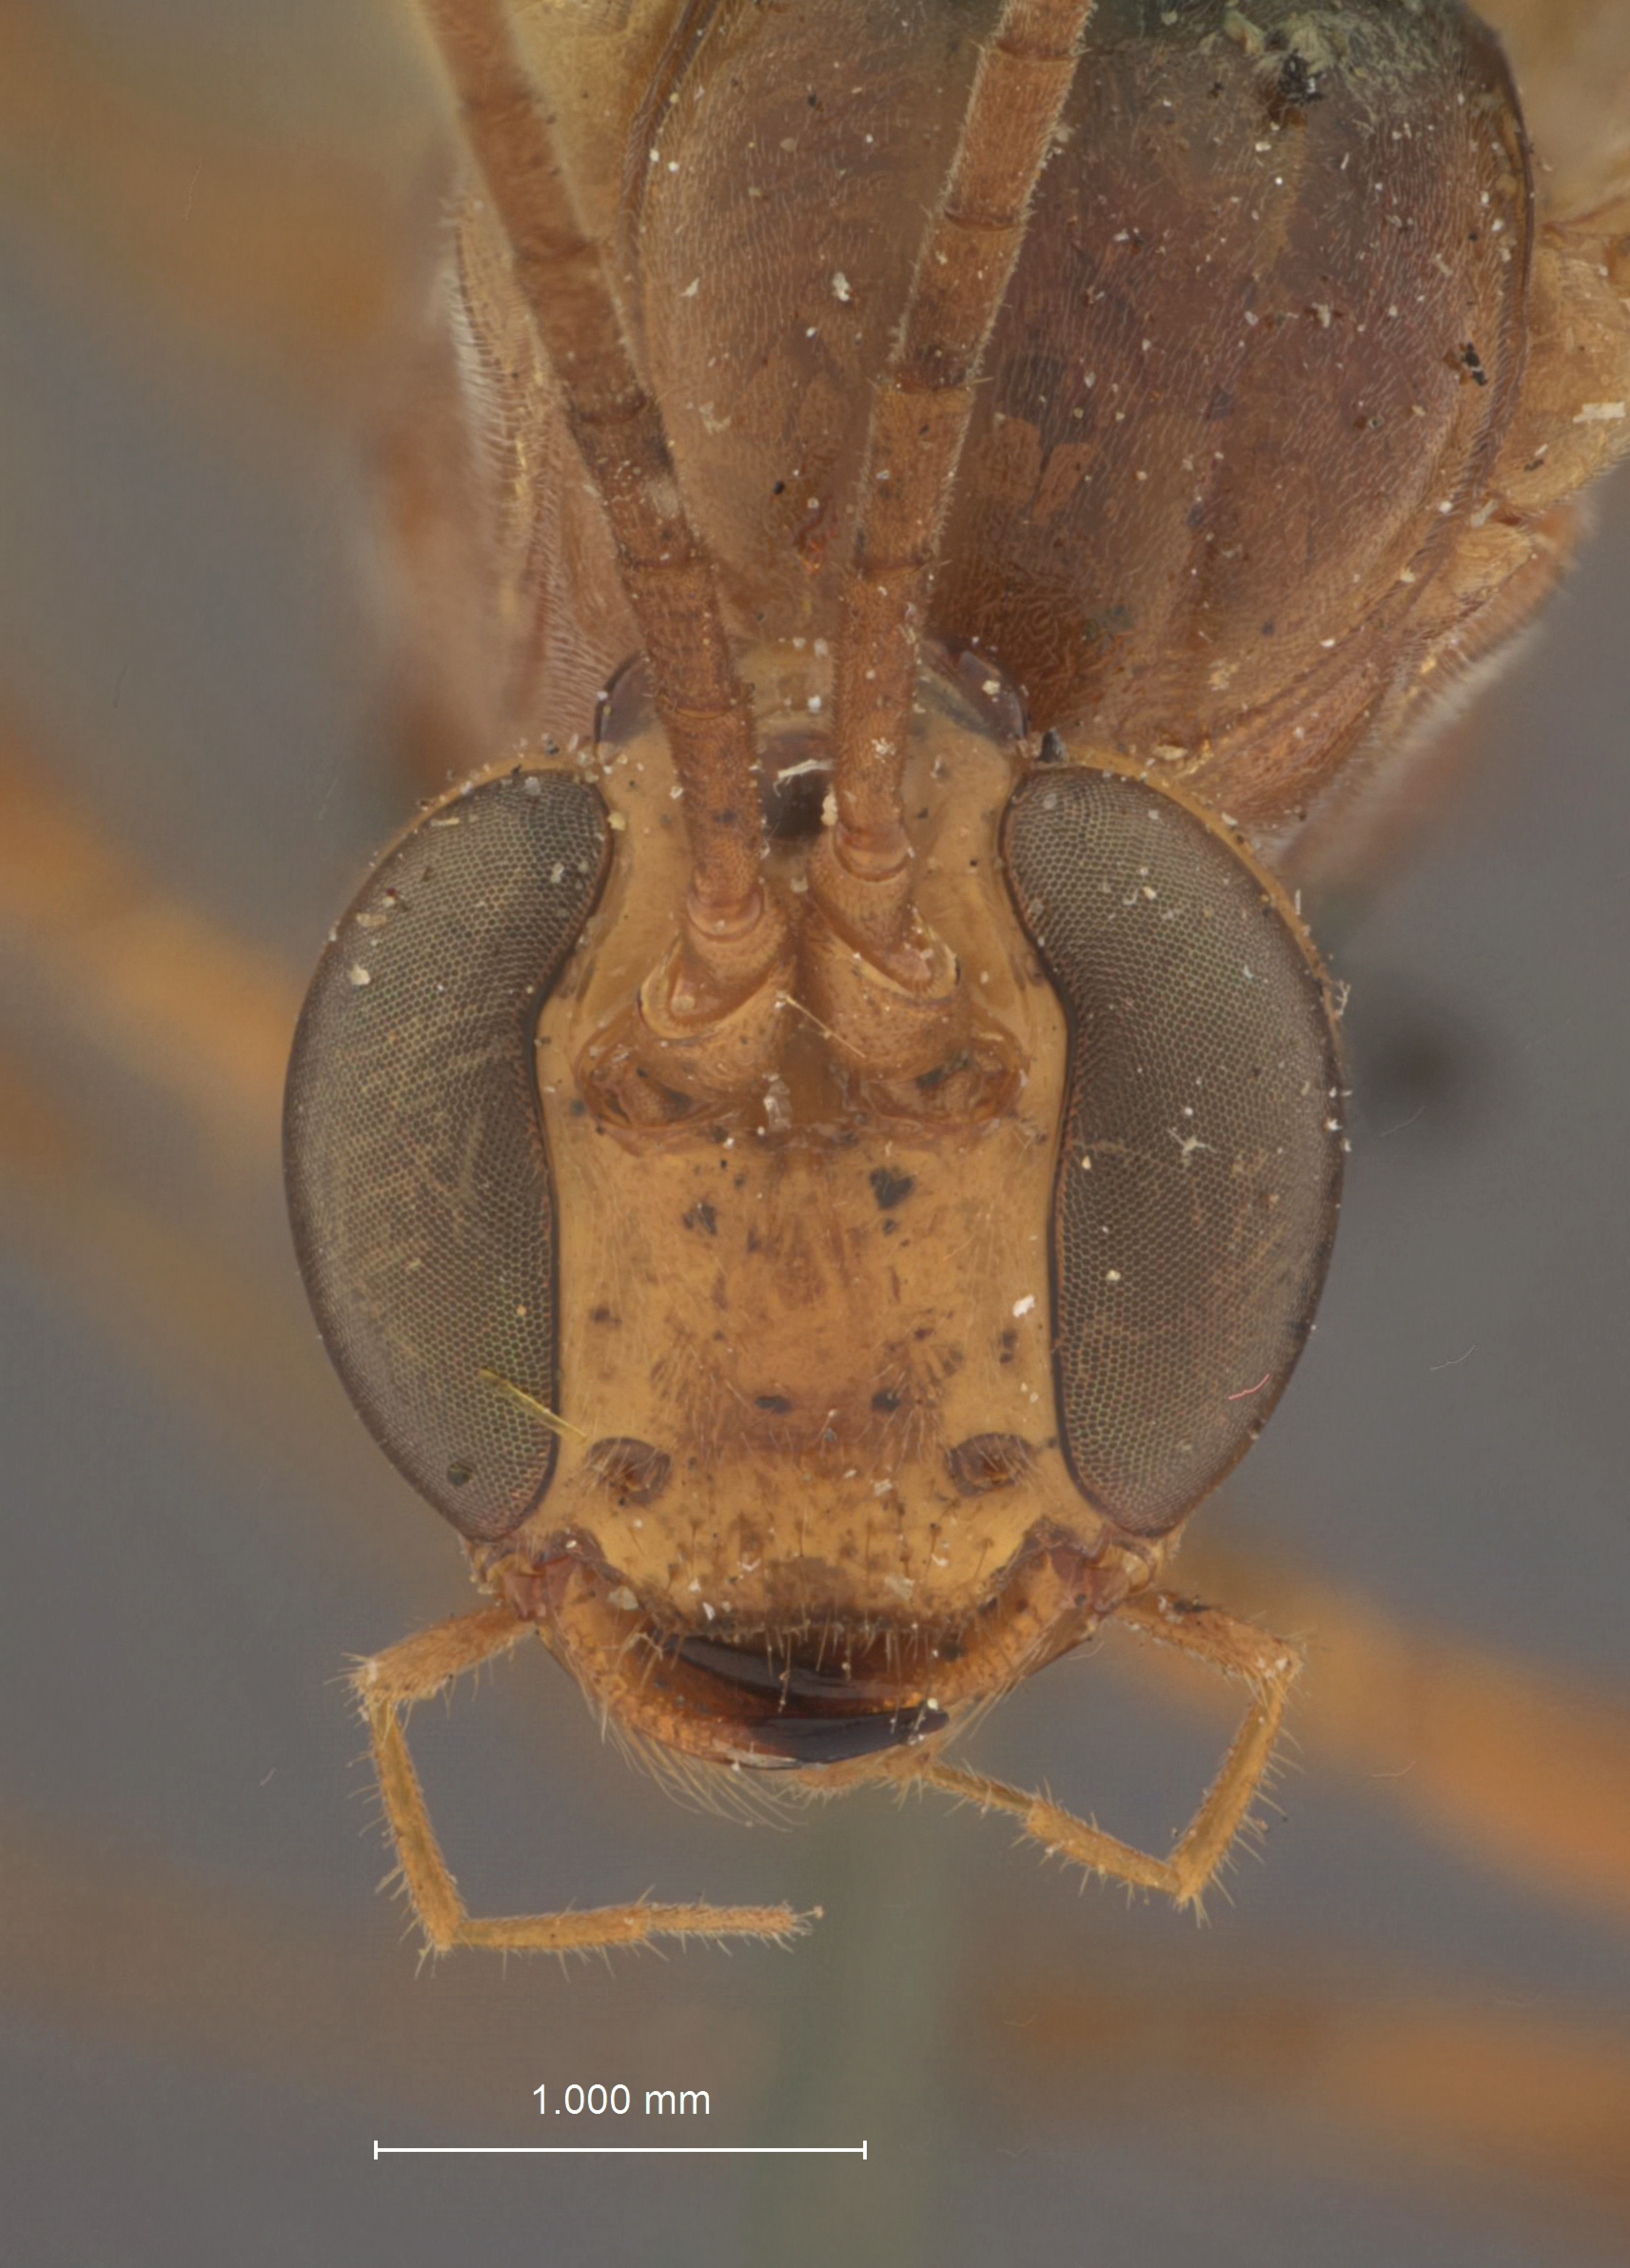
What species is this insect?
Paniscus temporalis
